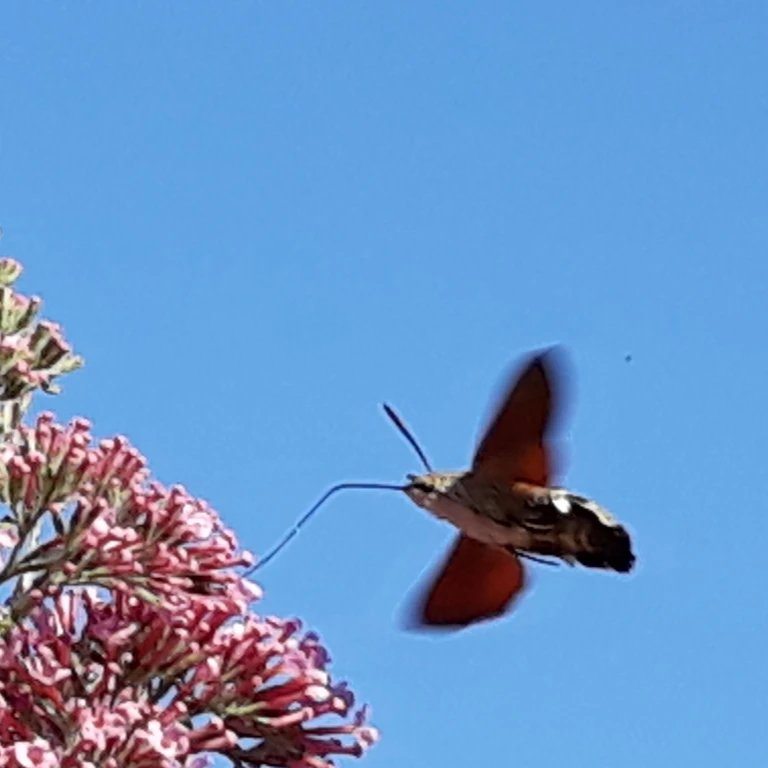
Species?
Macroglossum stellatarum
